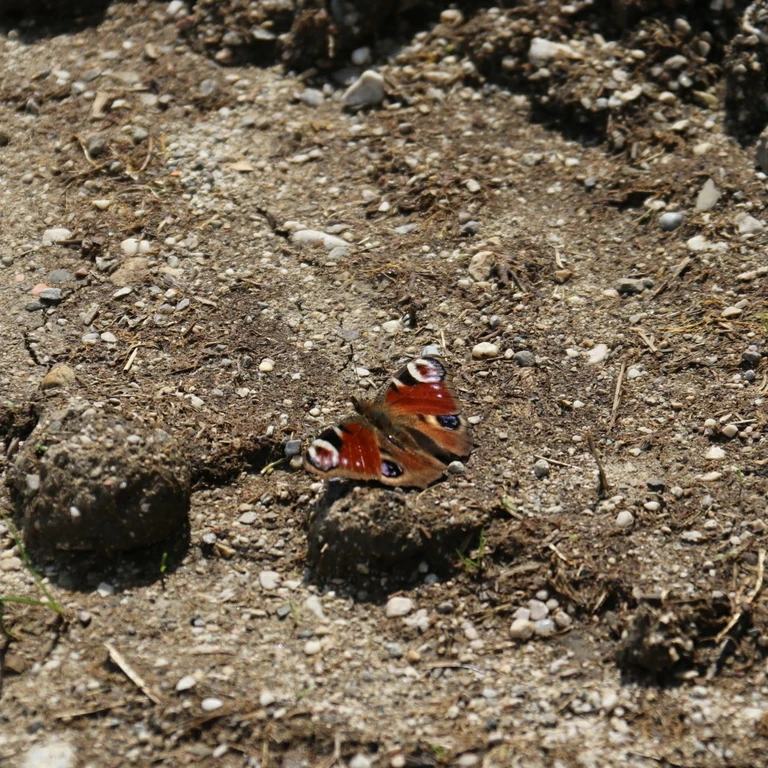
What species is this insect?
Aglais io
